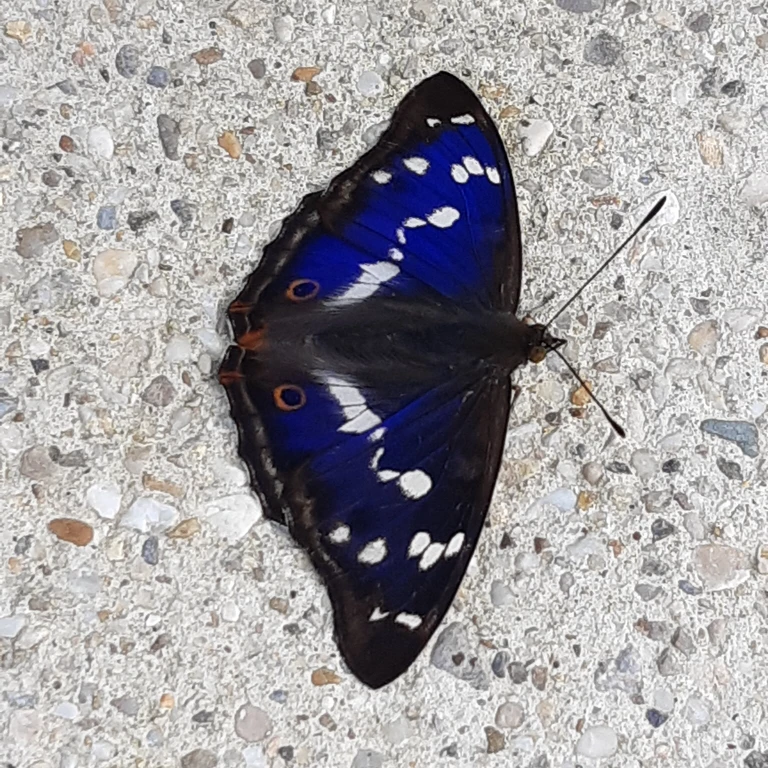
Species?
Apatura iris
